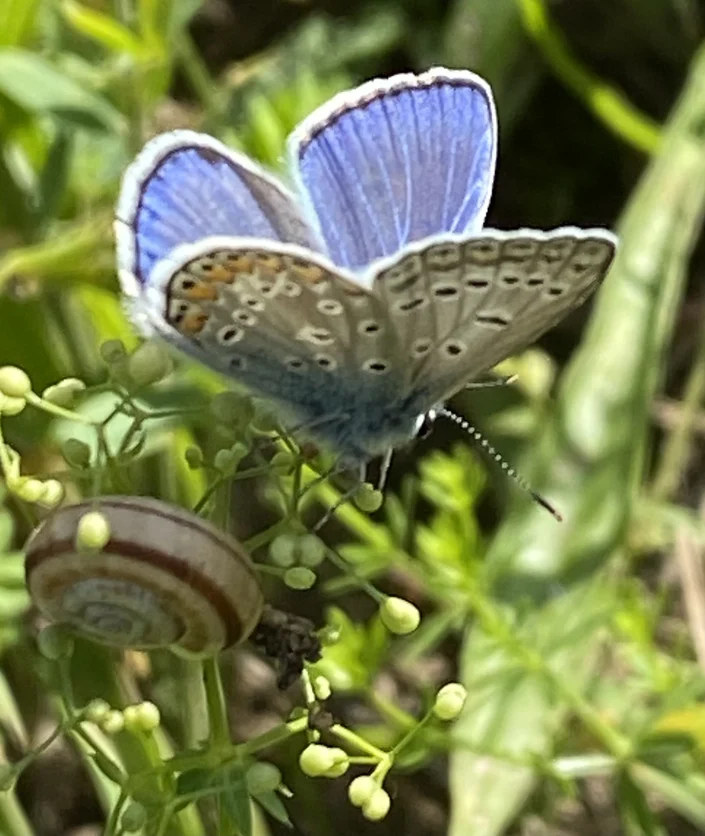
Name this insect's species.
Polyommatus icarus
